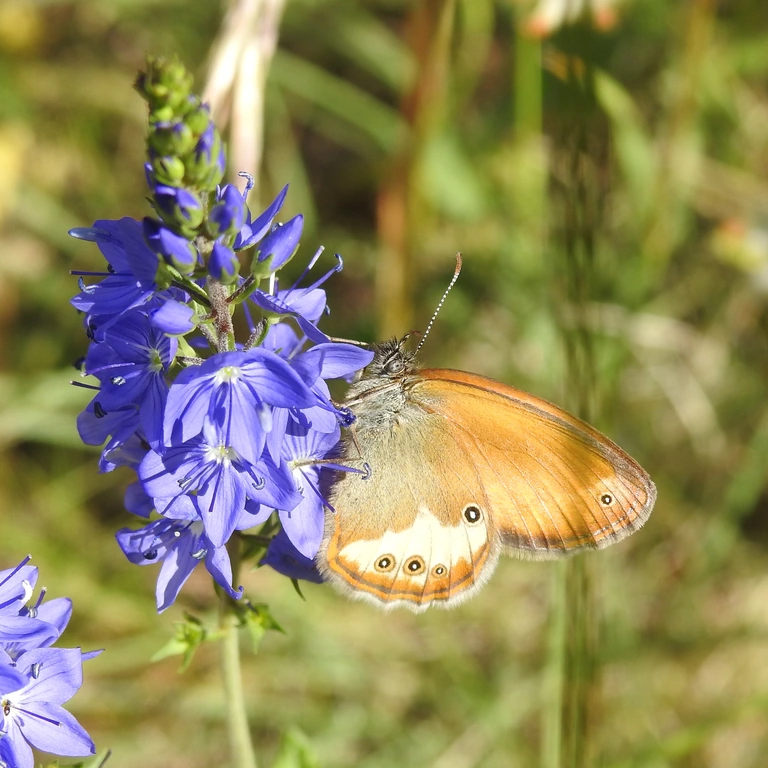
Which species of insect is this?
Coenonympha arcania
